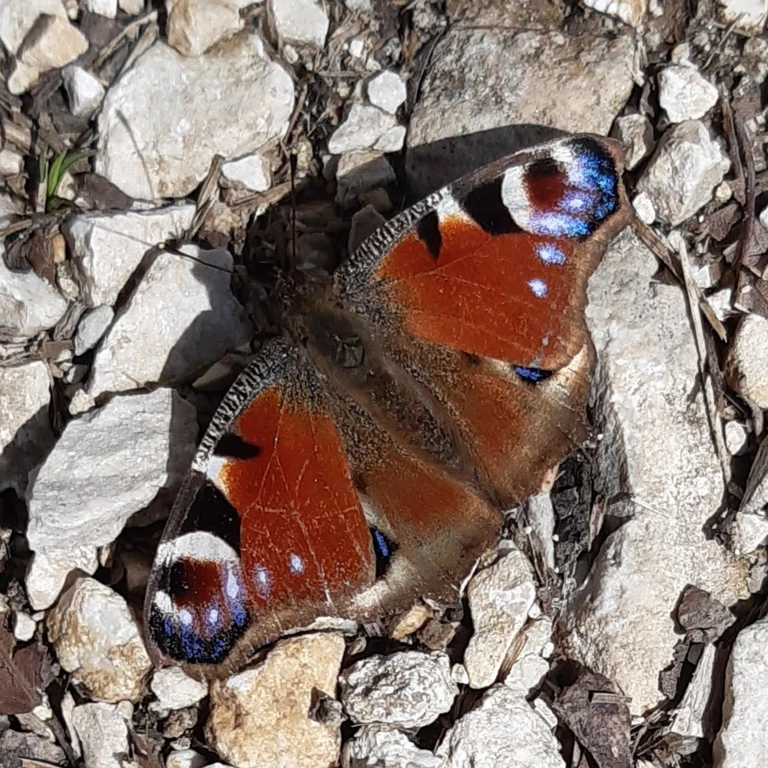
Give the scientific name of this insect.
Aglais io
